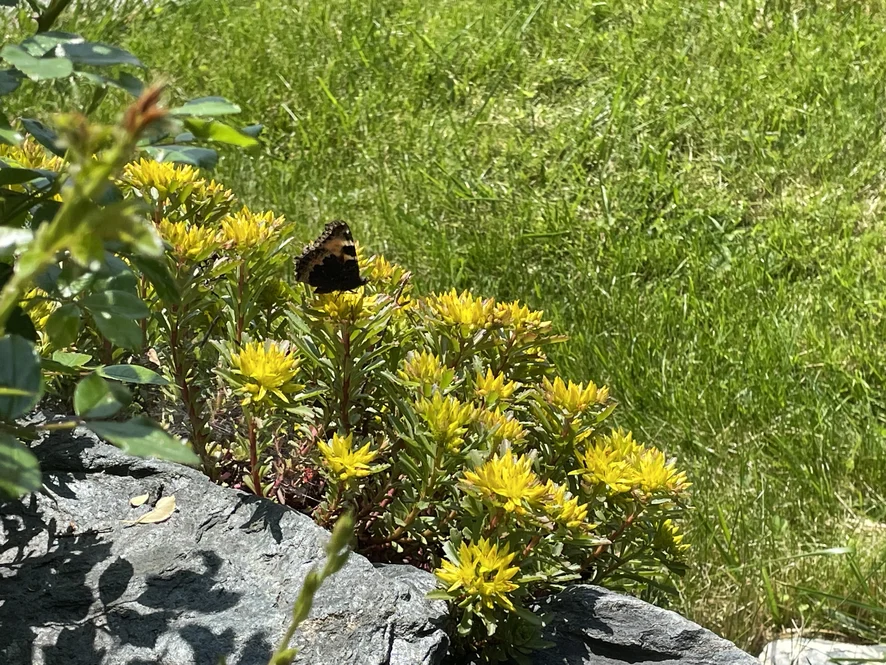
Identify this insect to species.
Aglais urticae
